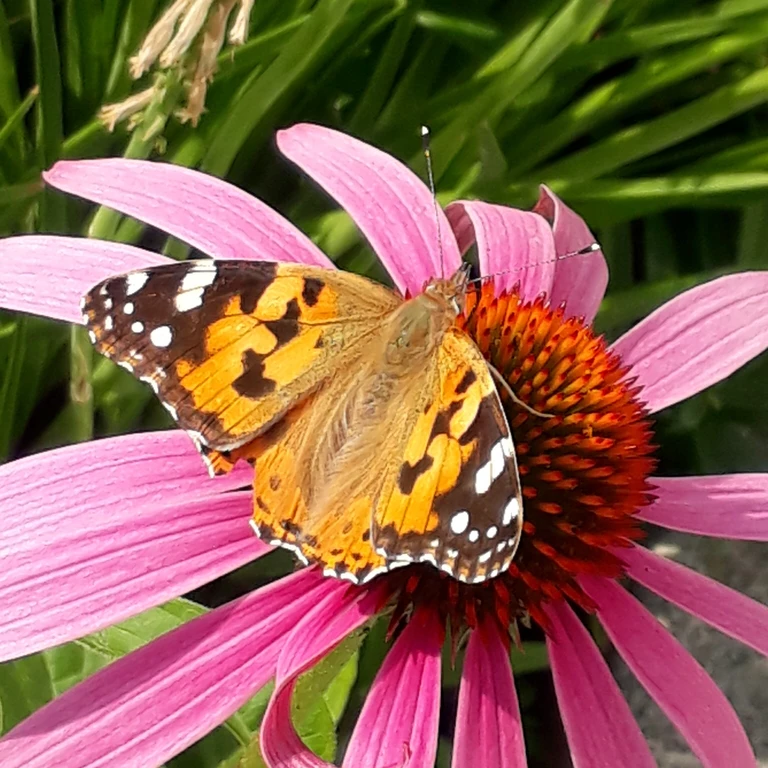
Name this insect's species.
Vanessa cardui
